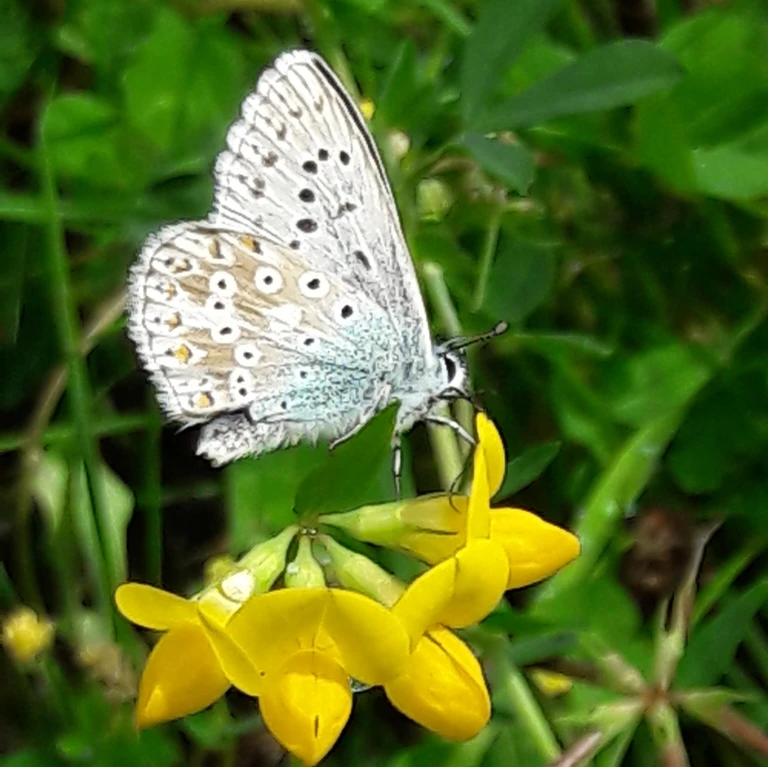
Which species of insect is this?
Lysandra coridon
